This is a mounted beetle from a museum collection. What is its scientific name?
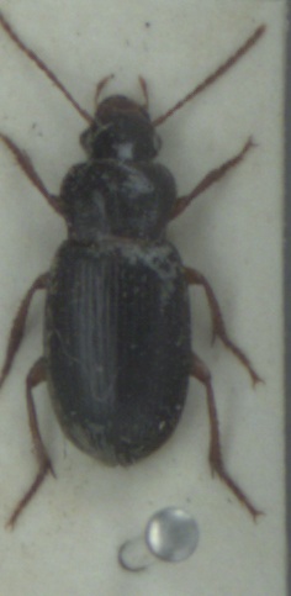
Ophonus rufibarbis
